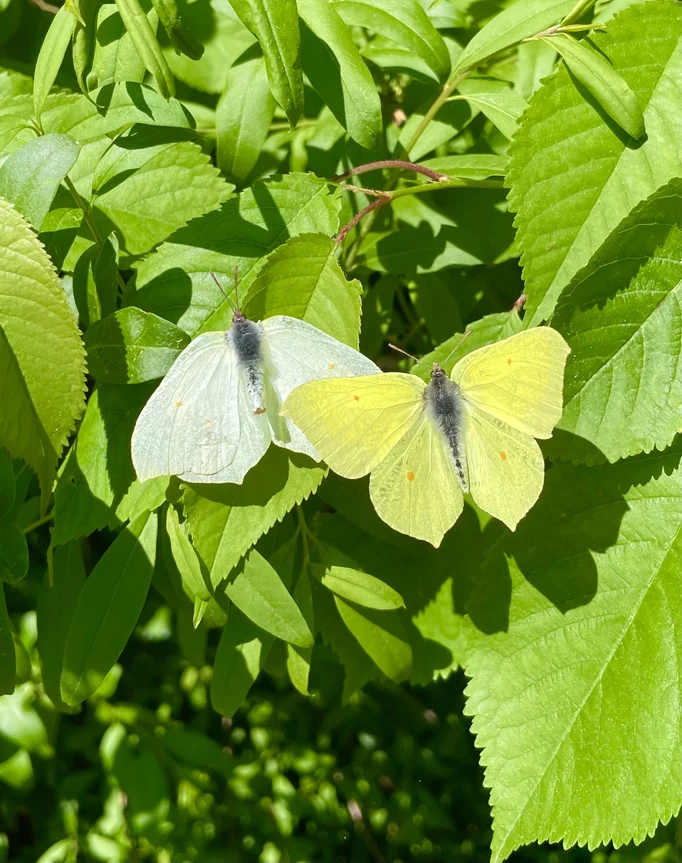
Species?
Gonepteryx rhamni
